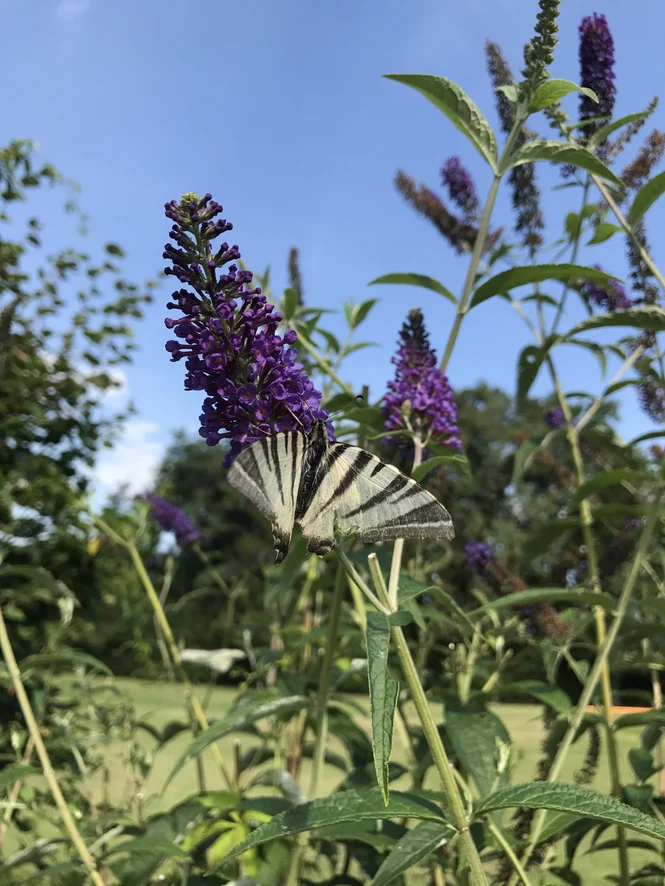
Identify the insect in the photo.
Iphiclides podalirius
